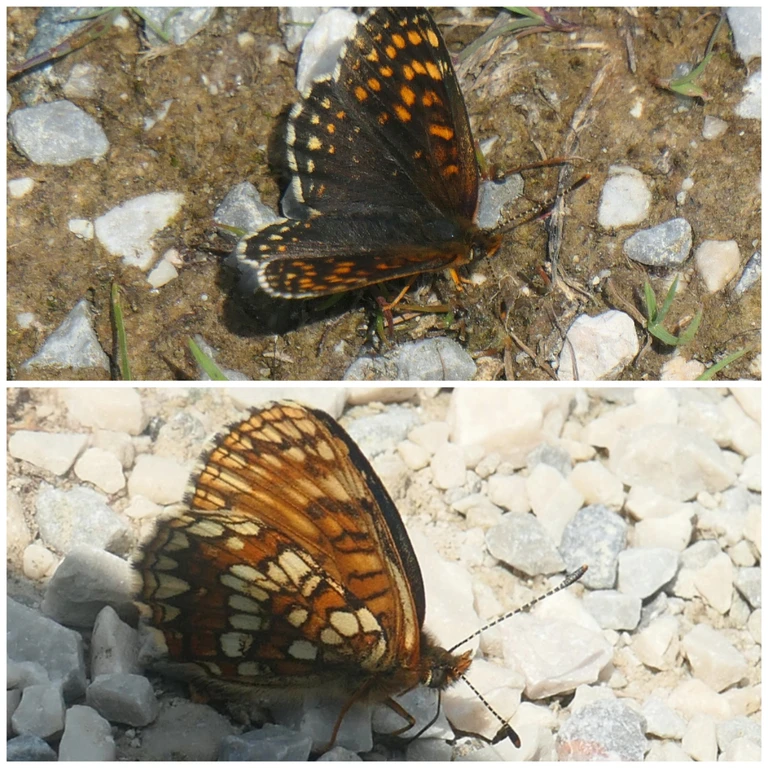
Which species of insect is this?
Melitaea diamina
